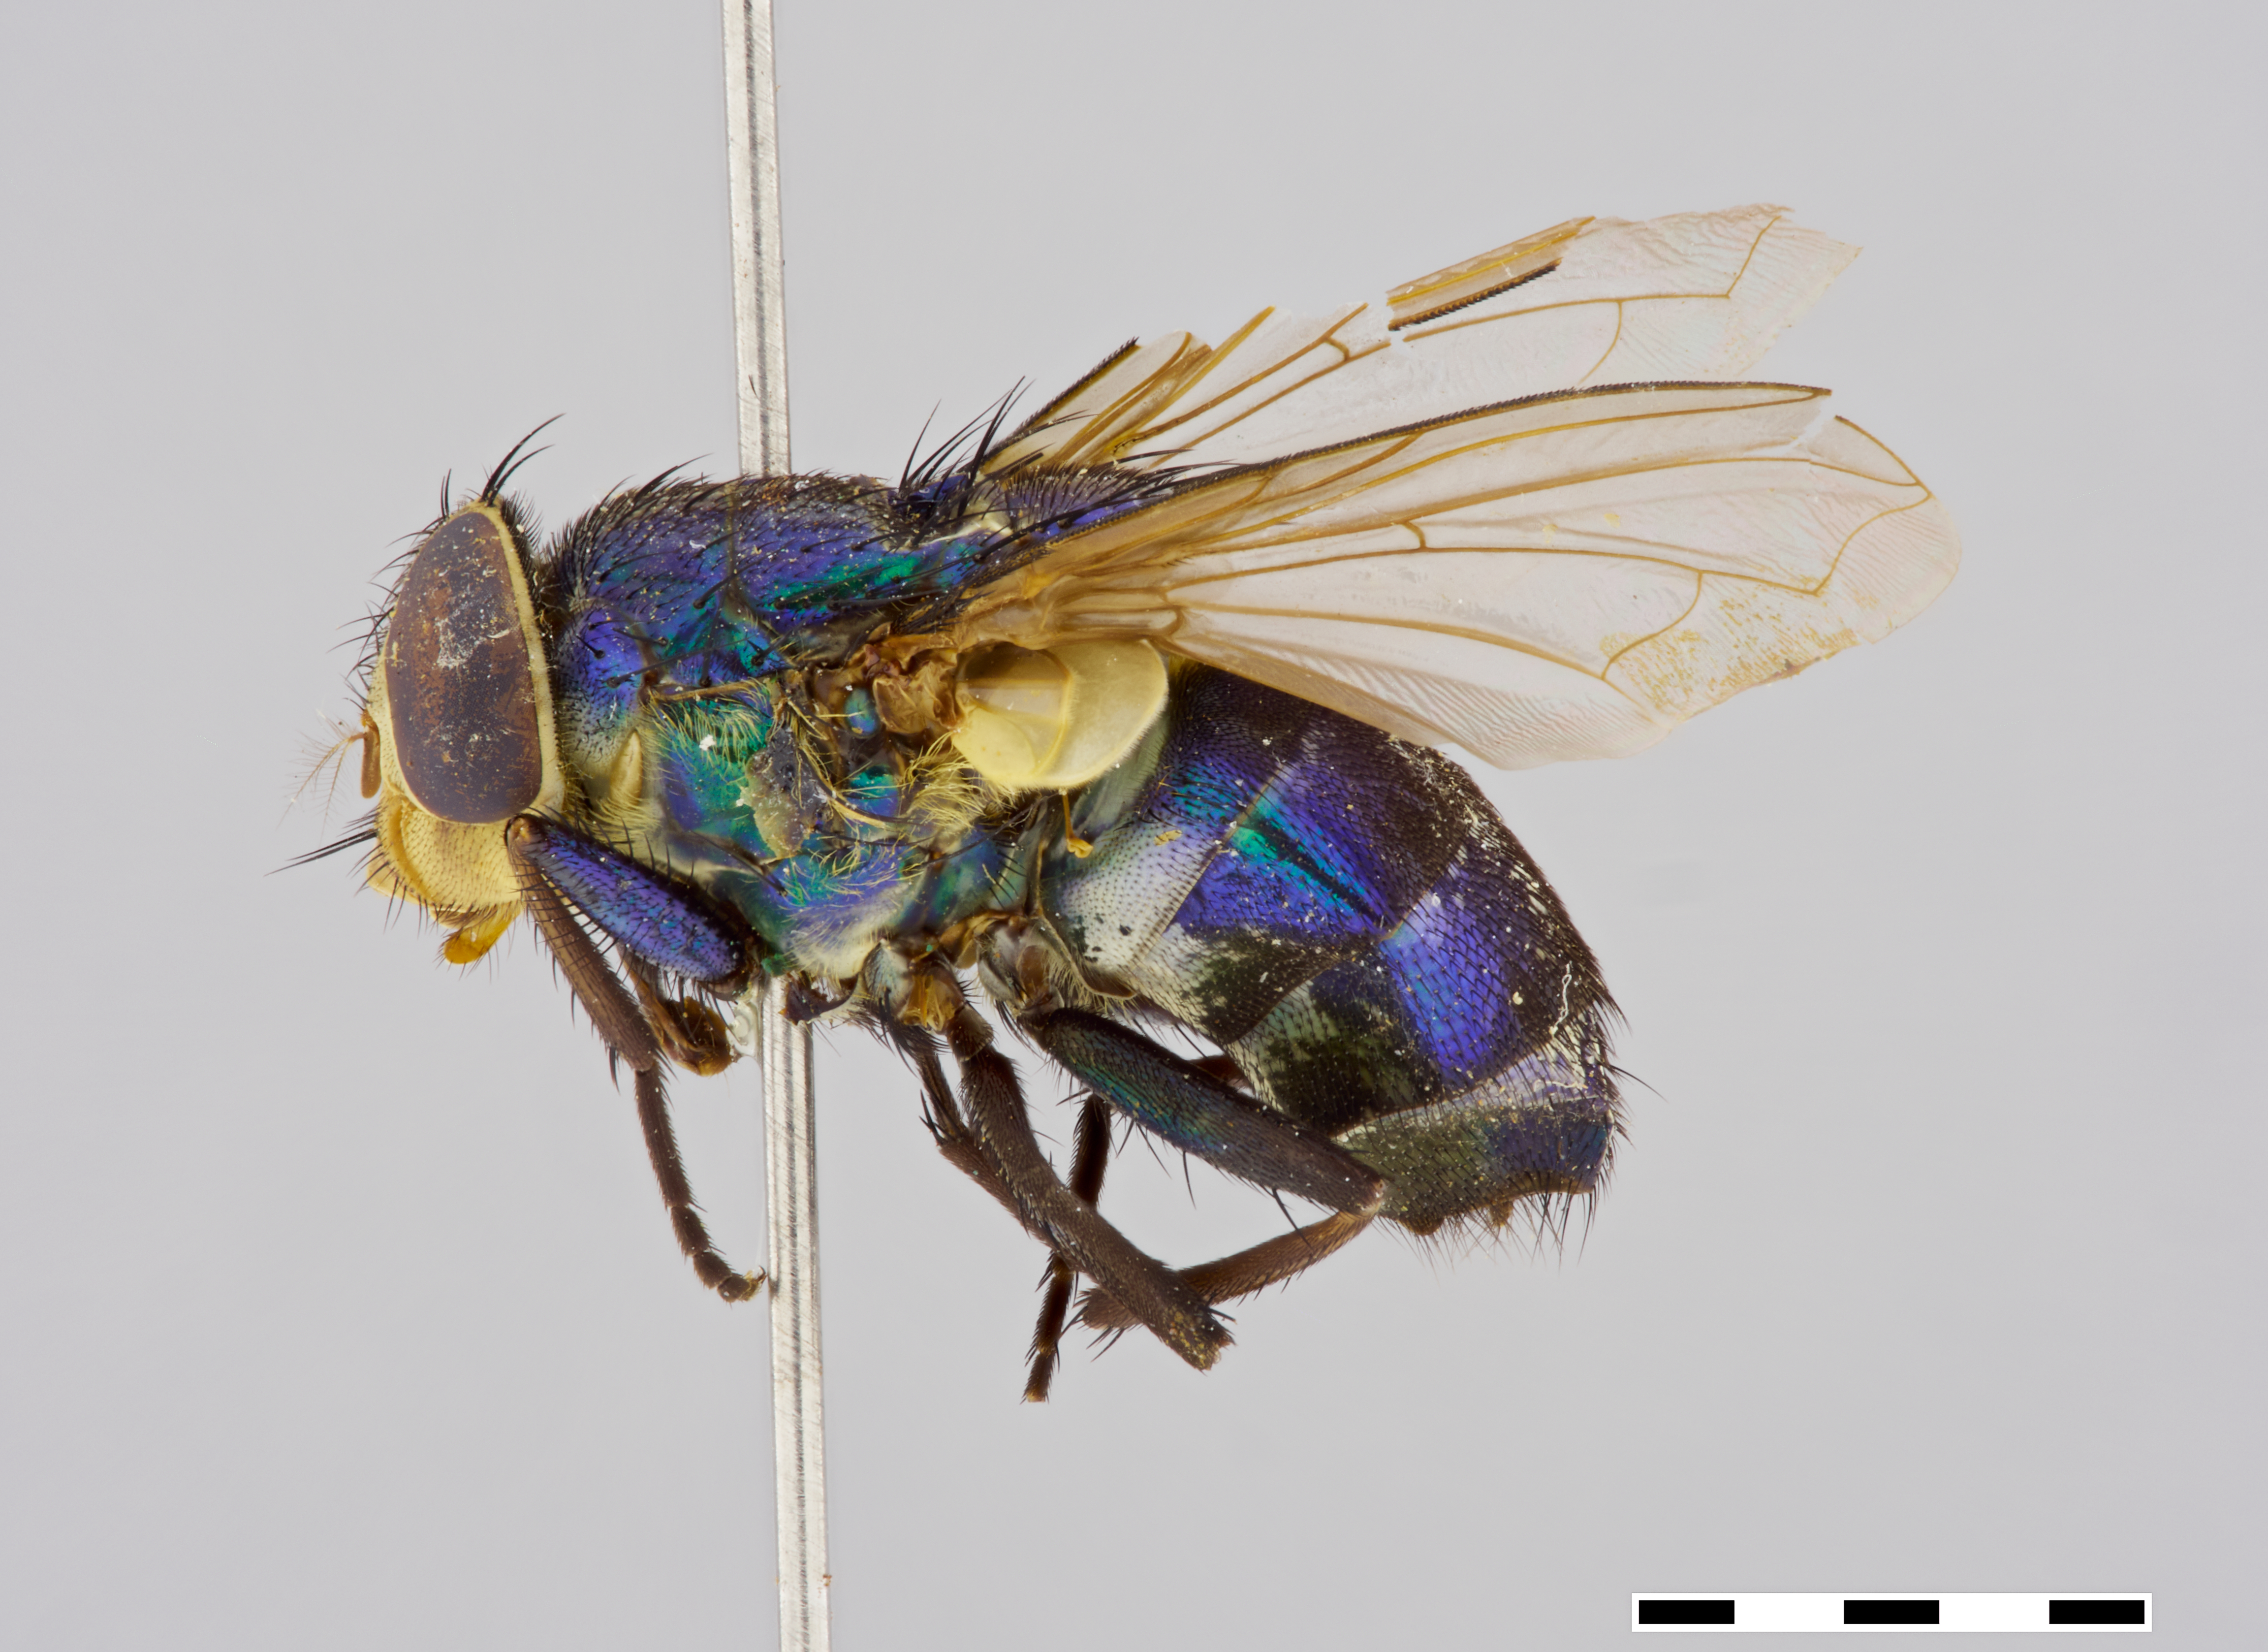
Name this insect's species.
Isomyia marginata
